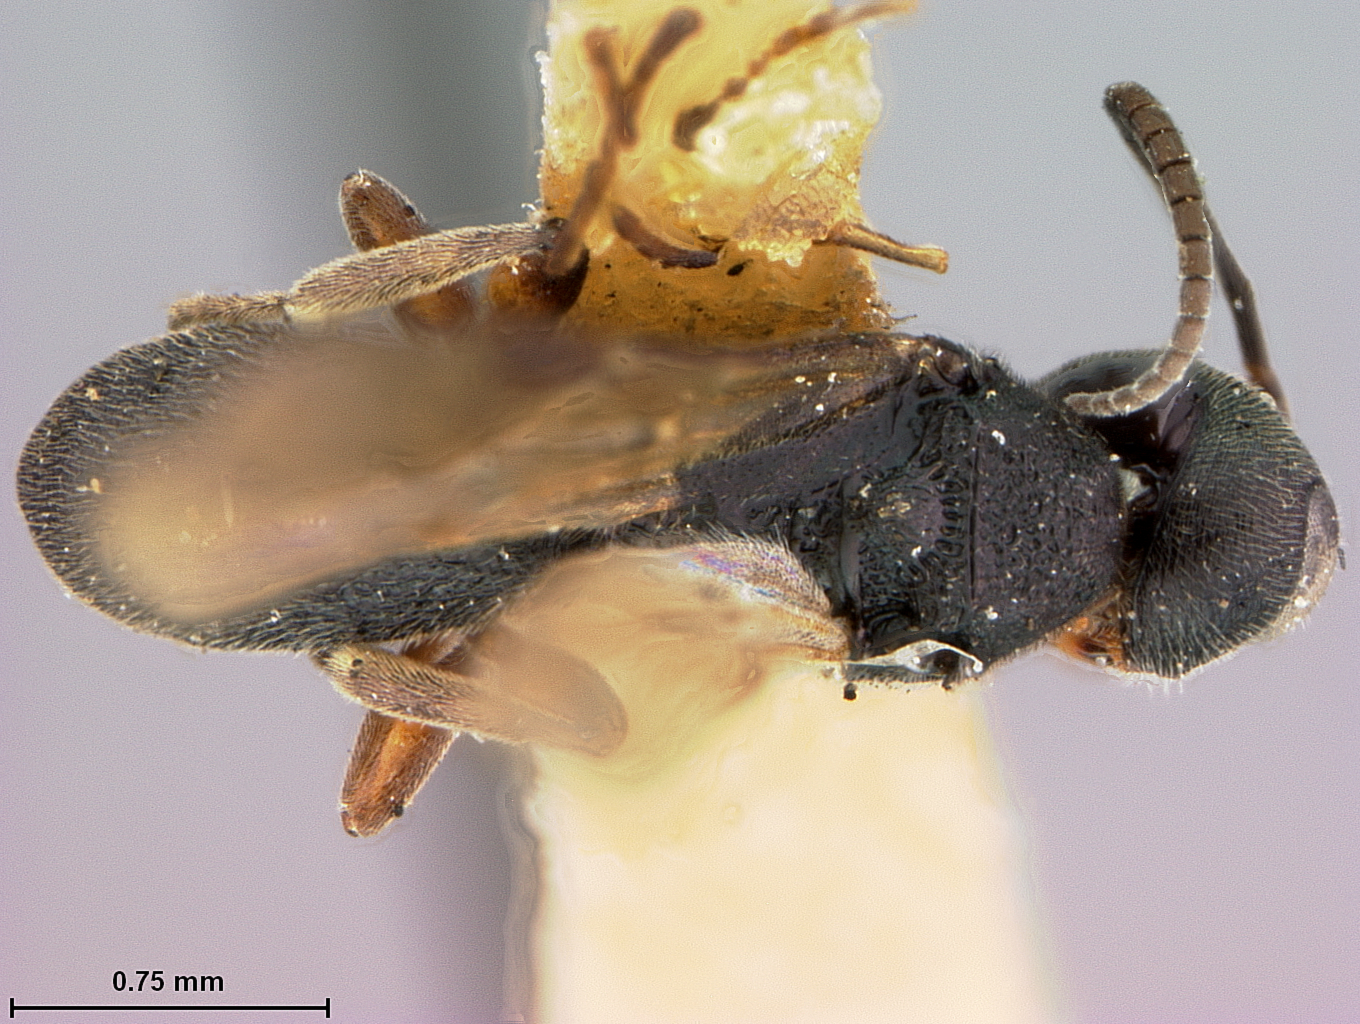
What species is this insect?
Chelonus quadriceps
